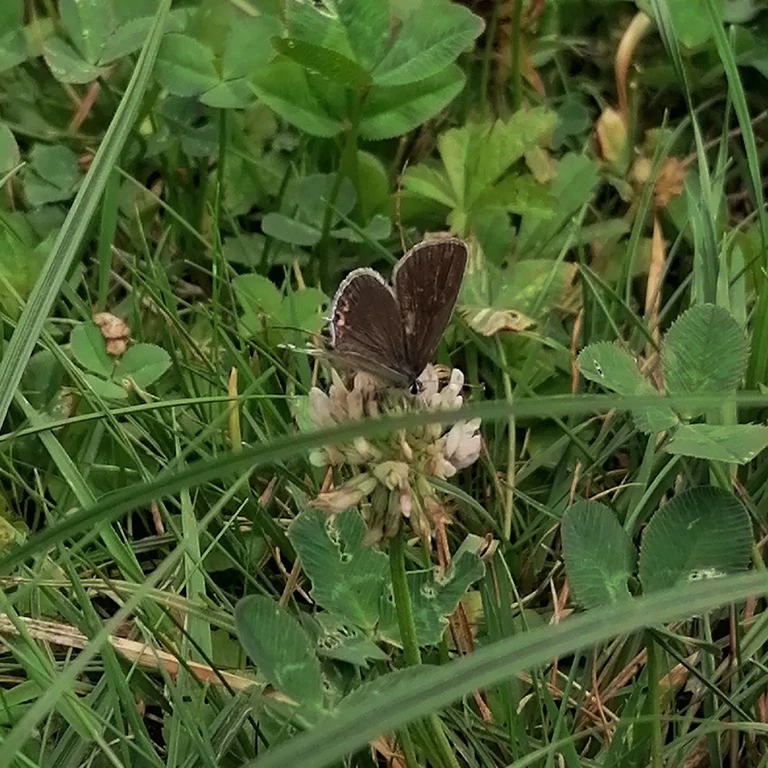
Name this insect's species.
Cupido argiades (also Elkalyce argiades)
